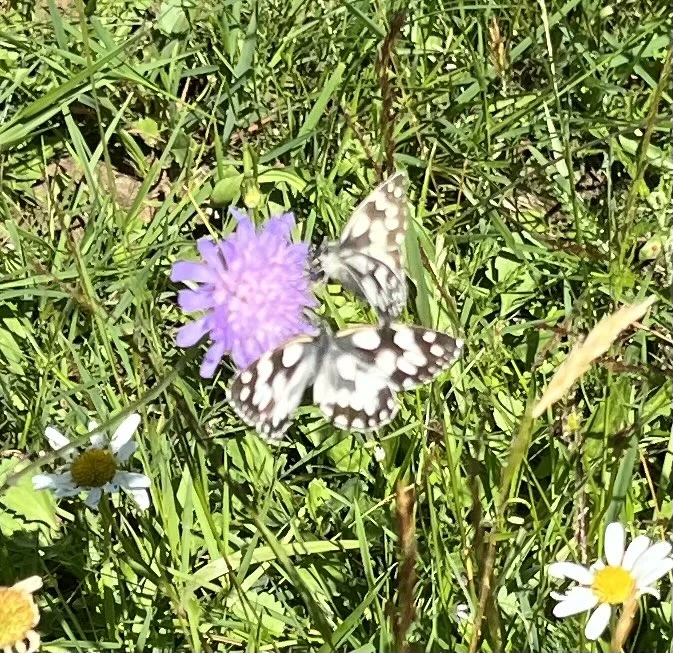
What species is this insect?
Melanargia galathea
